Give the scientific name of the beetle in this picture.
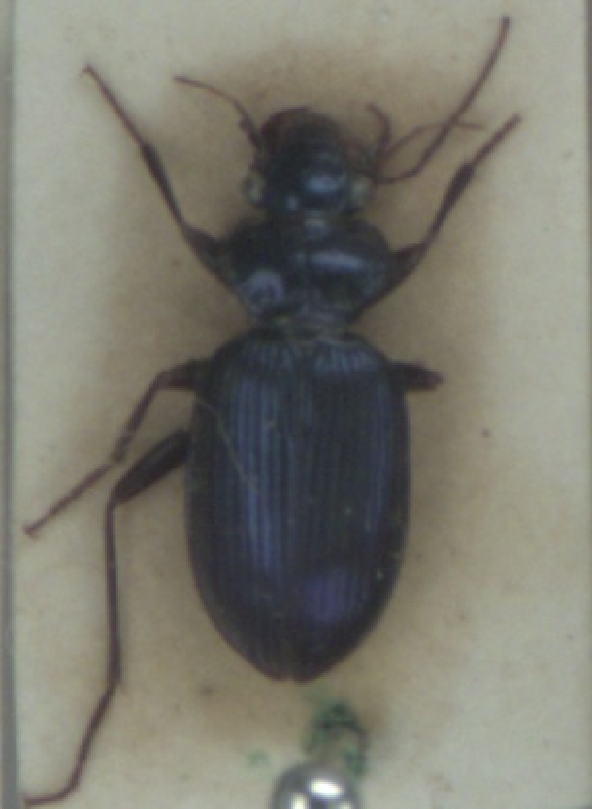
Leistus spinibarbis
